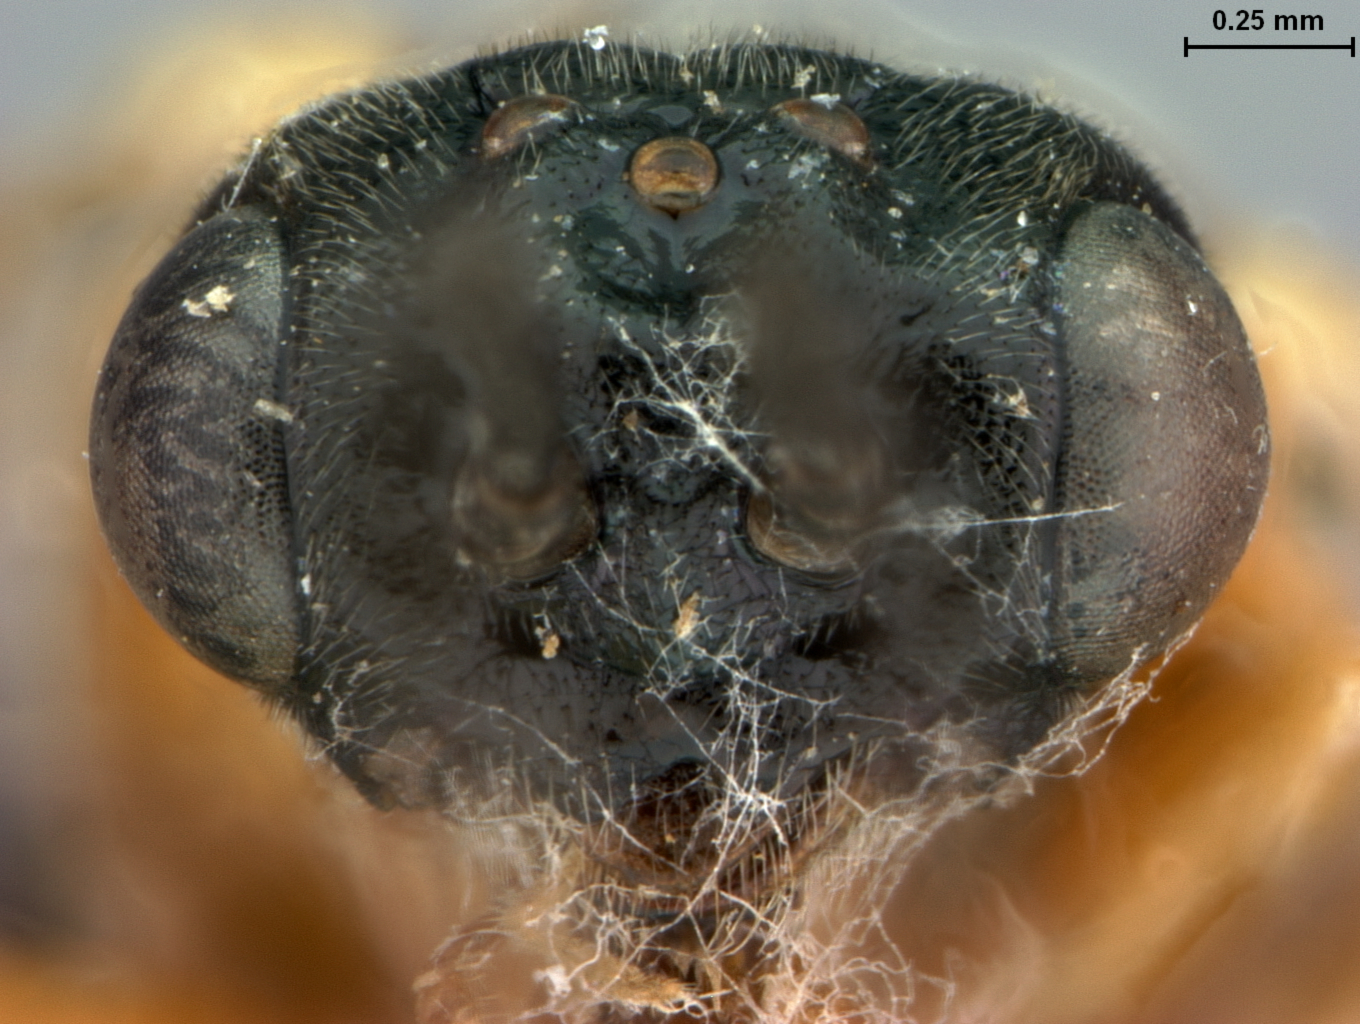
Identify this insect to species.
Pteronidea amelanchieridis
